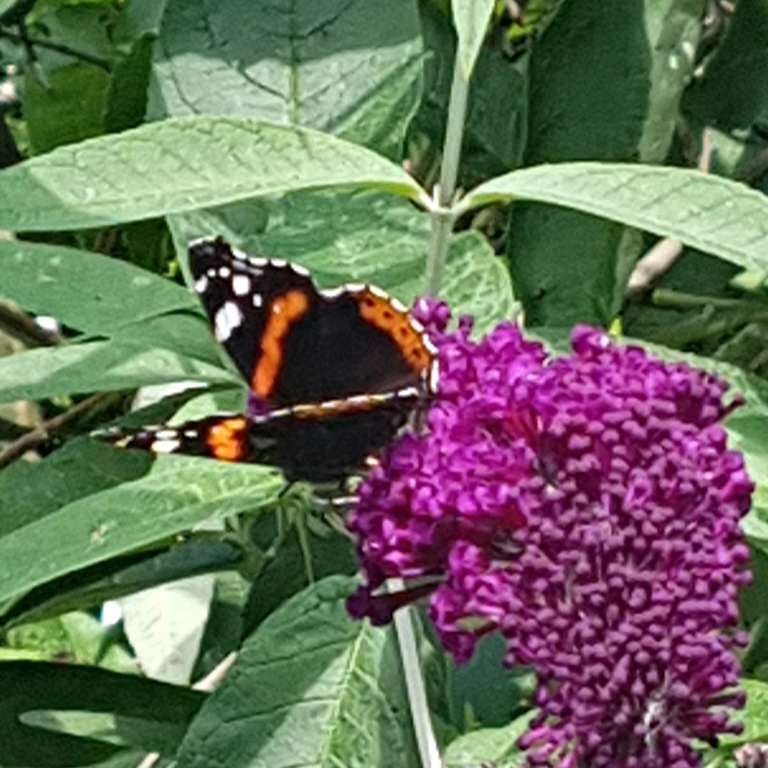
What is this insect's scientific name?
Vanessa atalanta
